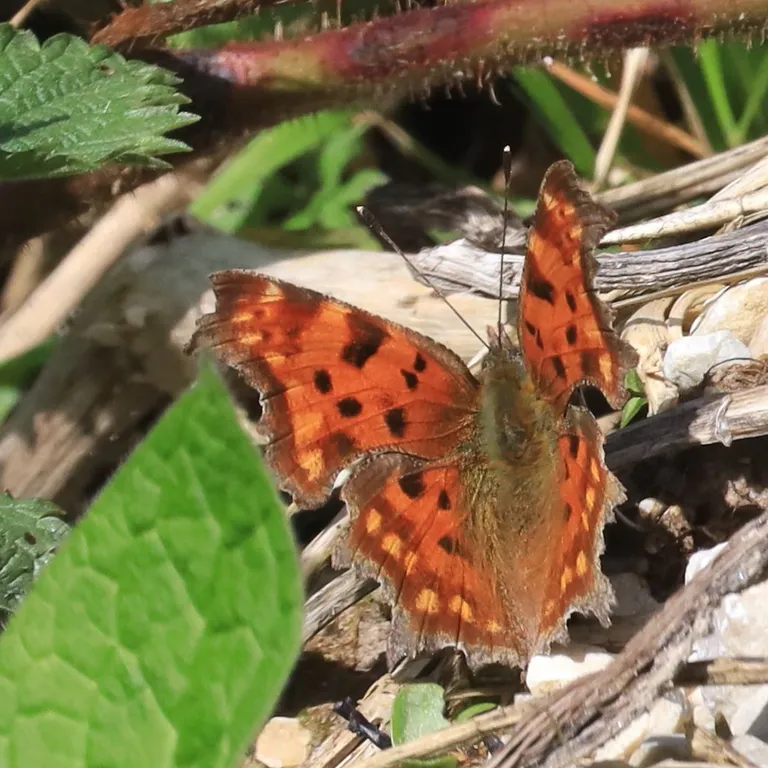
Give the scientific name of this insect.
Polygonia c-album
